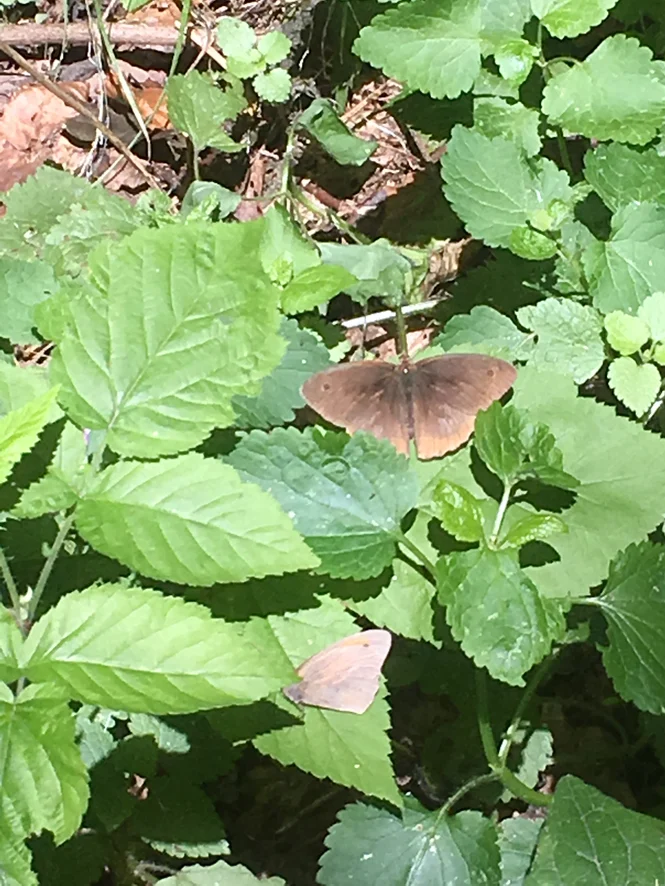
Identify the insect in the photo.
Maniola jurtina
